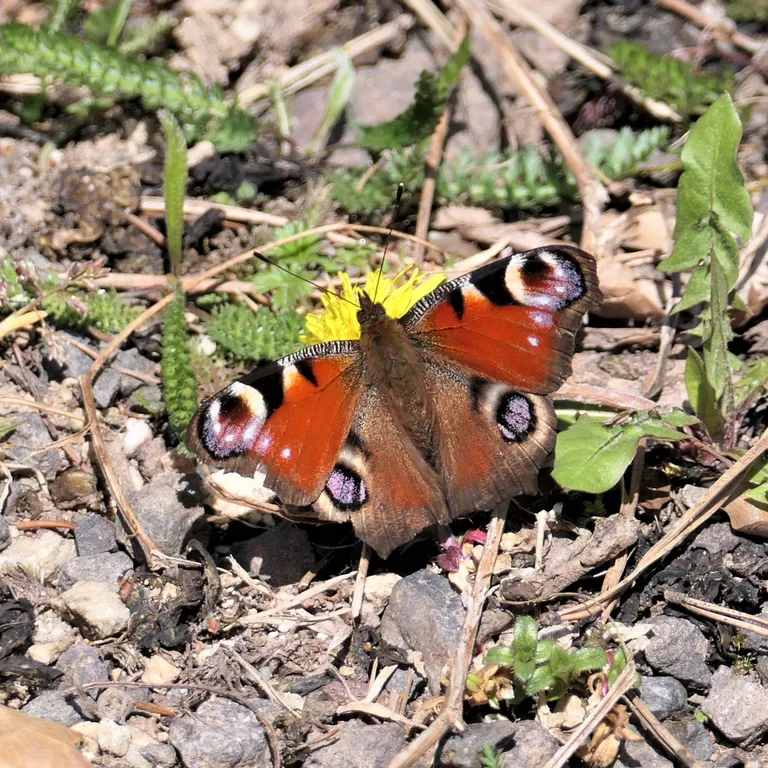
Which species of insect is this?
Aglais io
